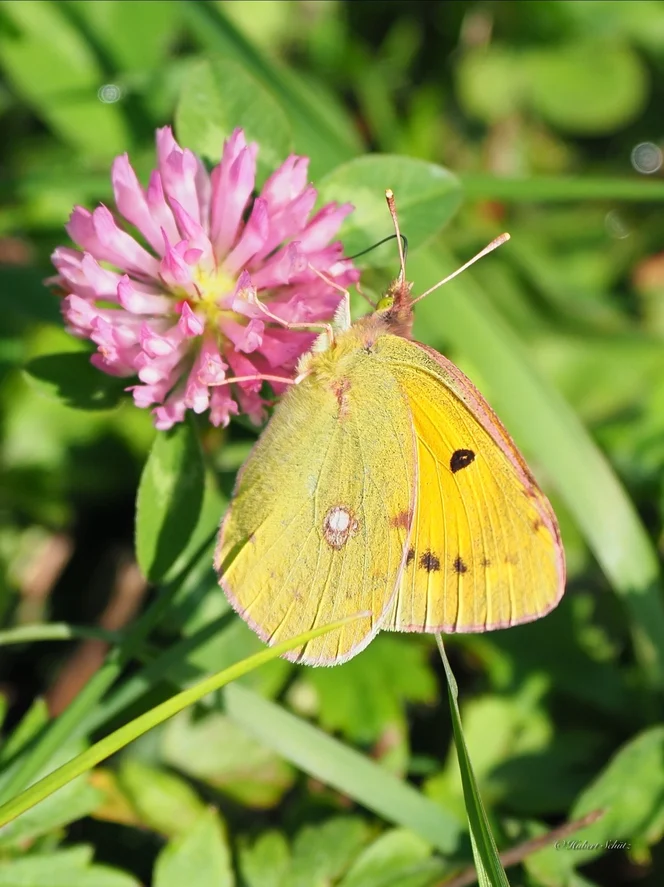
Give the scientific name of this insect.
Colias croceus
